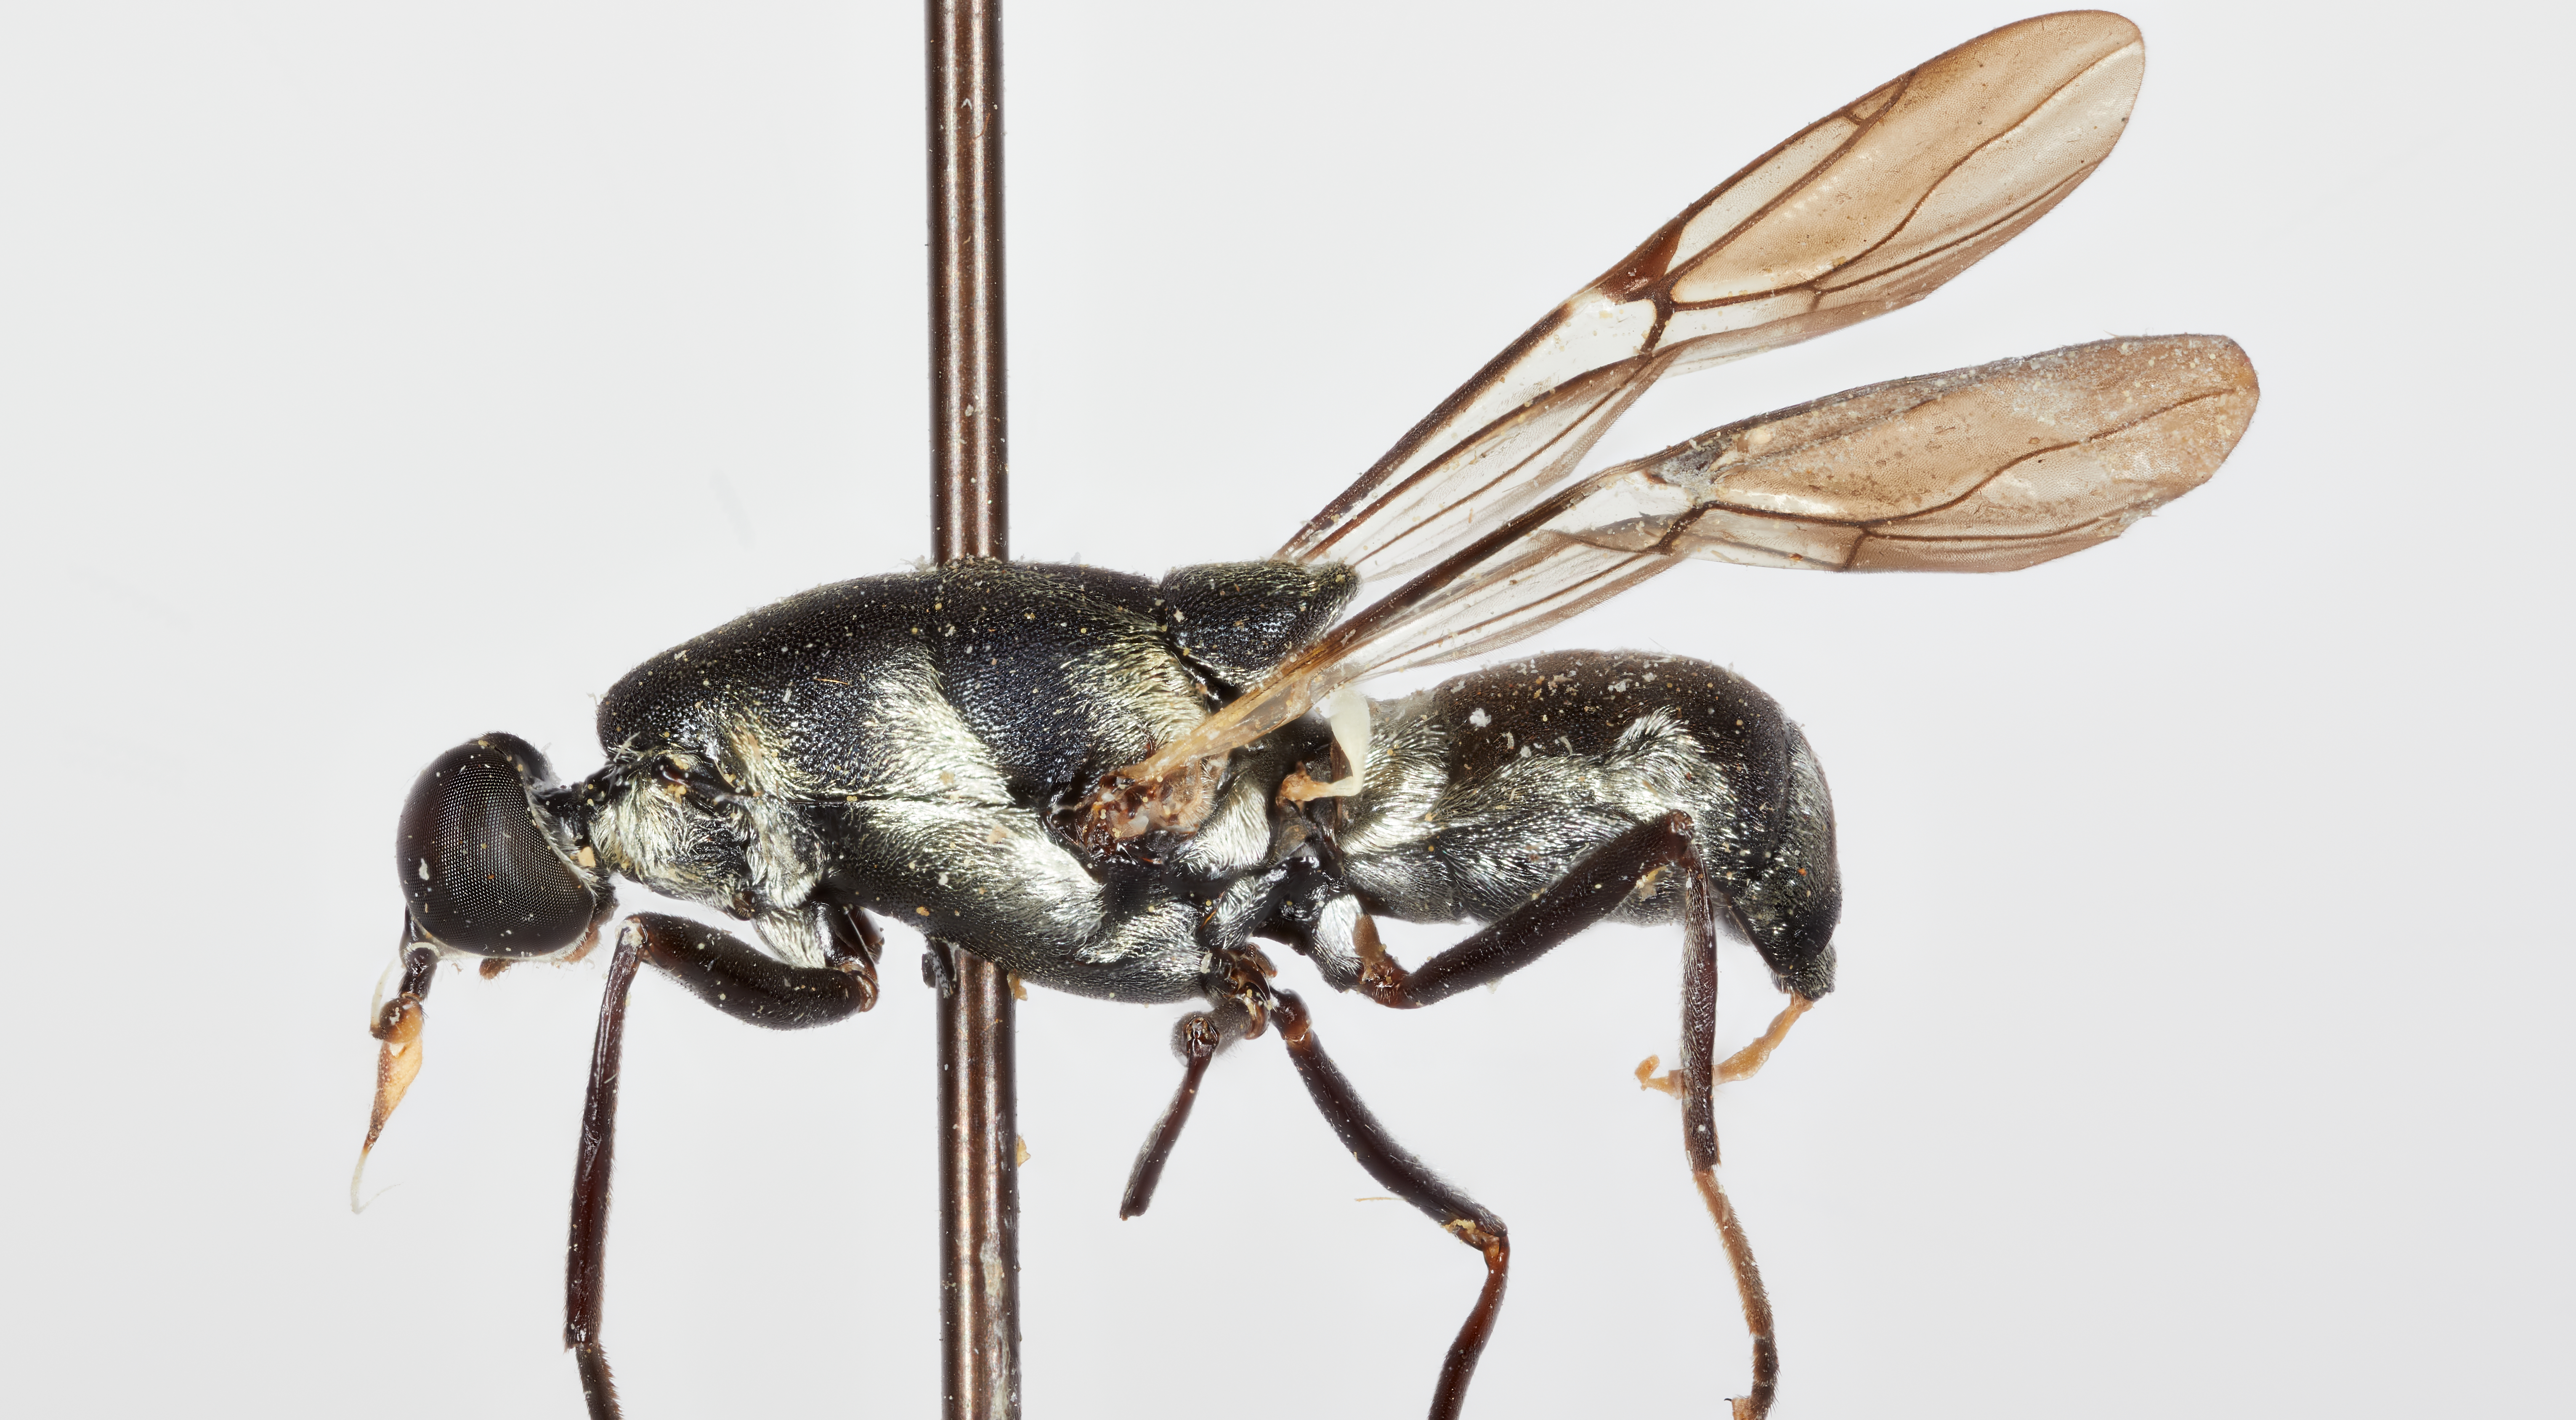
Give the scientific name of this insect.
Artemitomima mirabilis
